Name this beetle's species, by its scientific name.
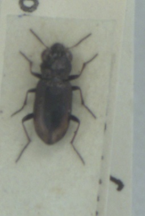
Notiophilus biguttatus
